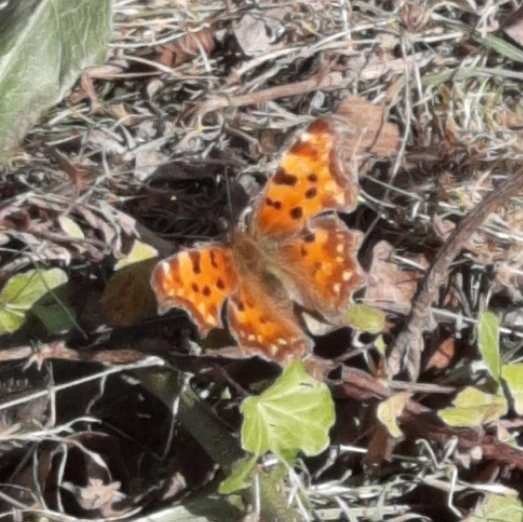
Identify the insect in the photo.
Polygonia c-album
